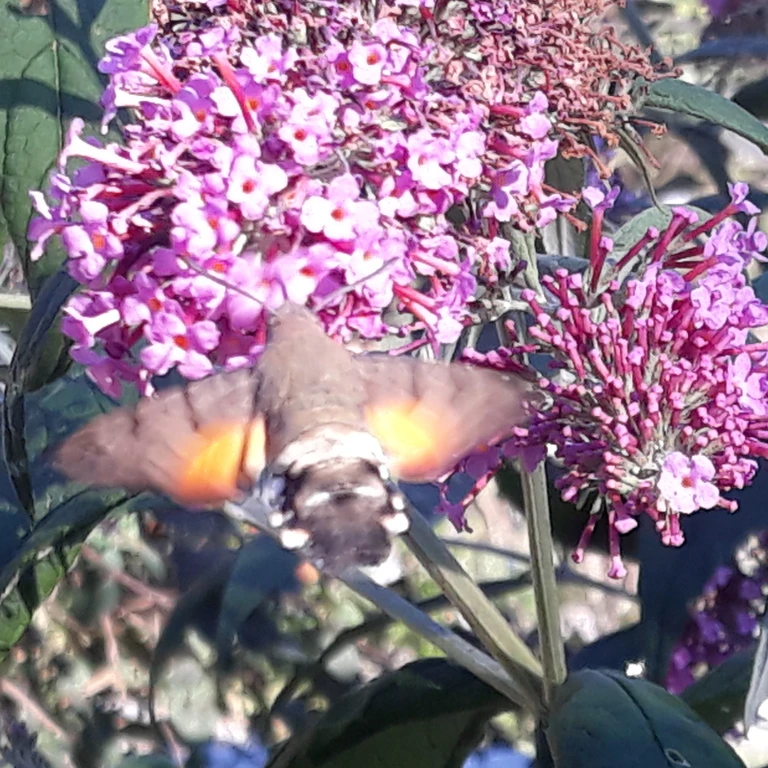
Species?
Macroglossum stellatarum
